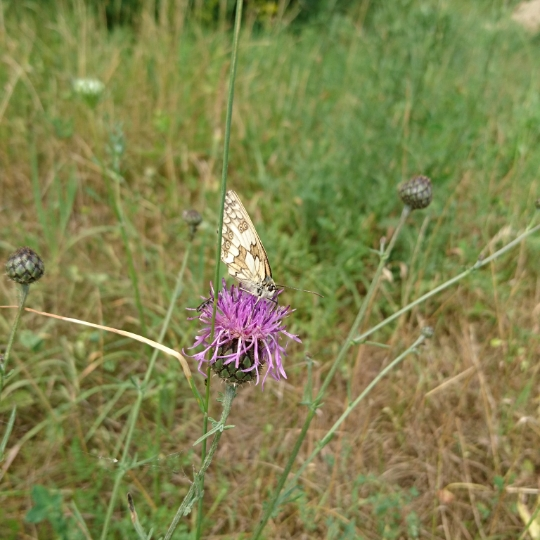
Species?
Melanargia galathea
